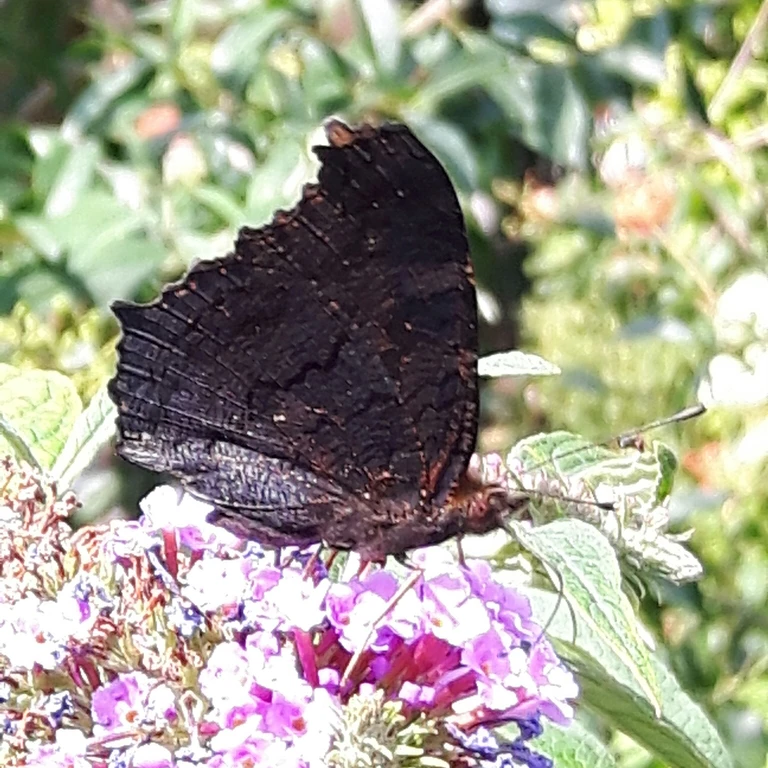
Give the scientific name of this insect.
Aglais io
